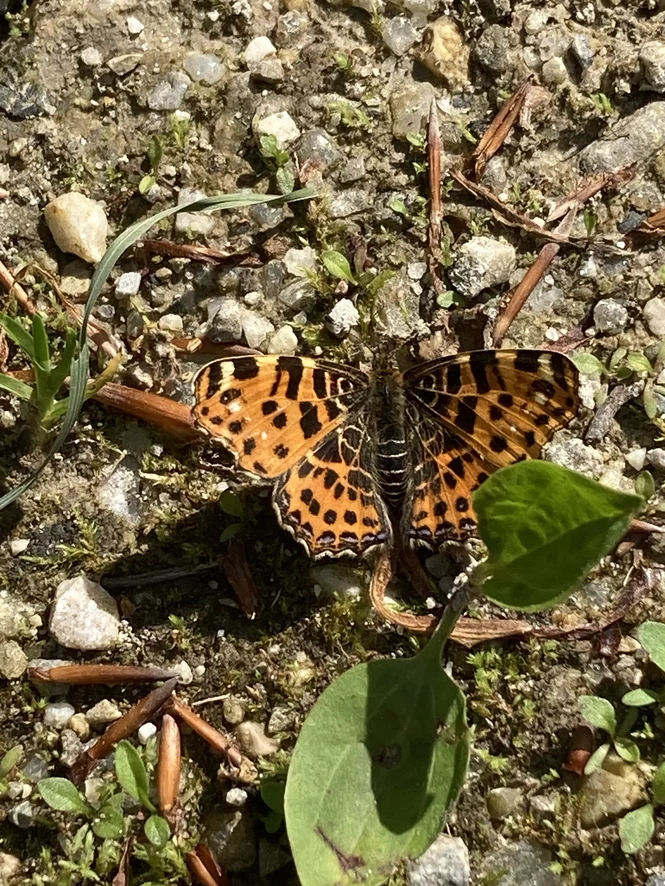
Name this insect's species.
Araschnia levana
